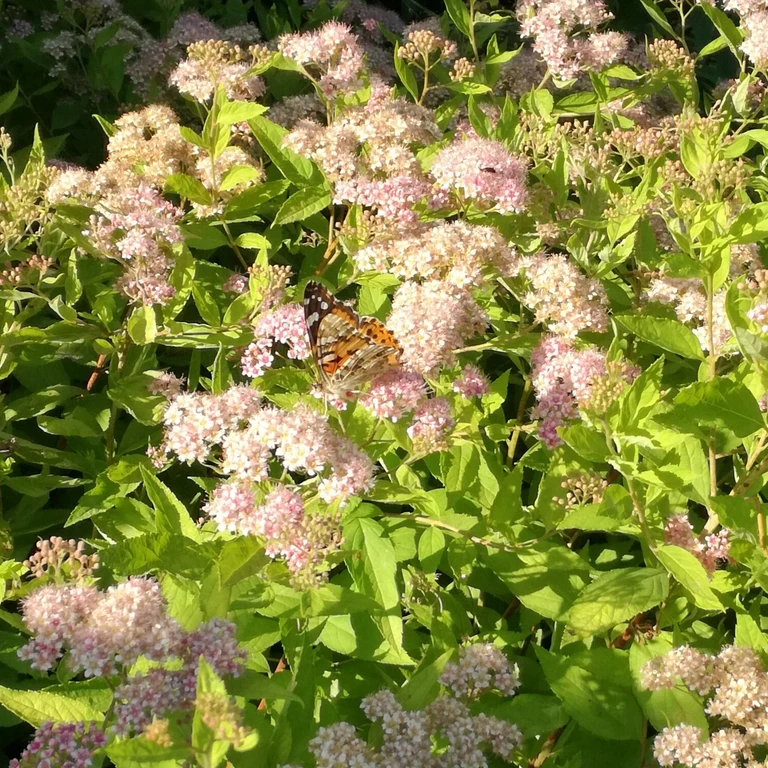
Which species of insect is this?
Vanessa cardui
